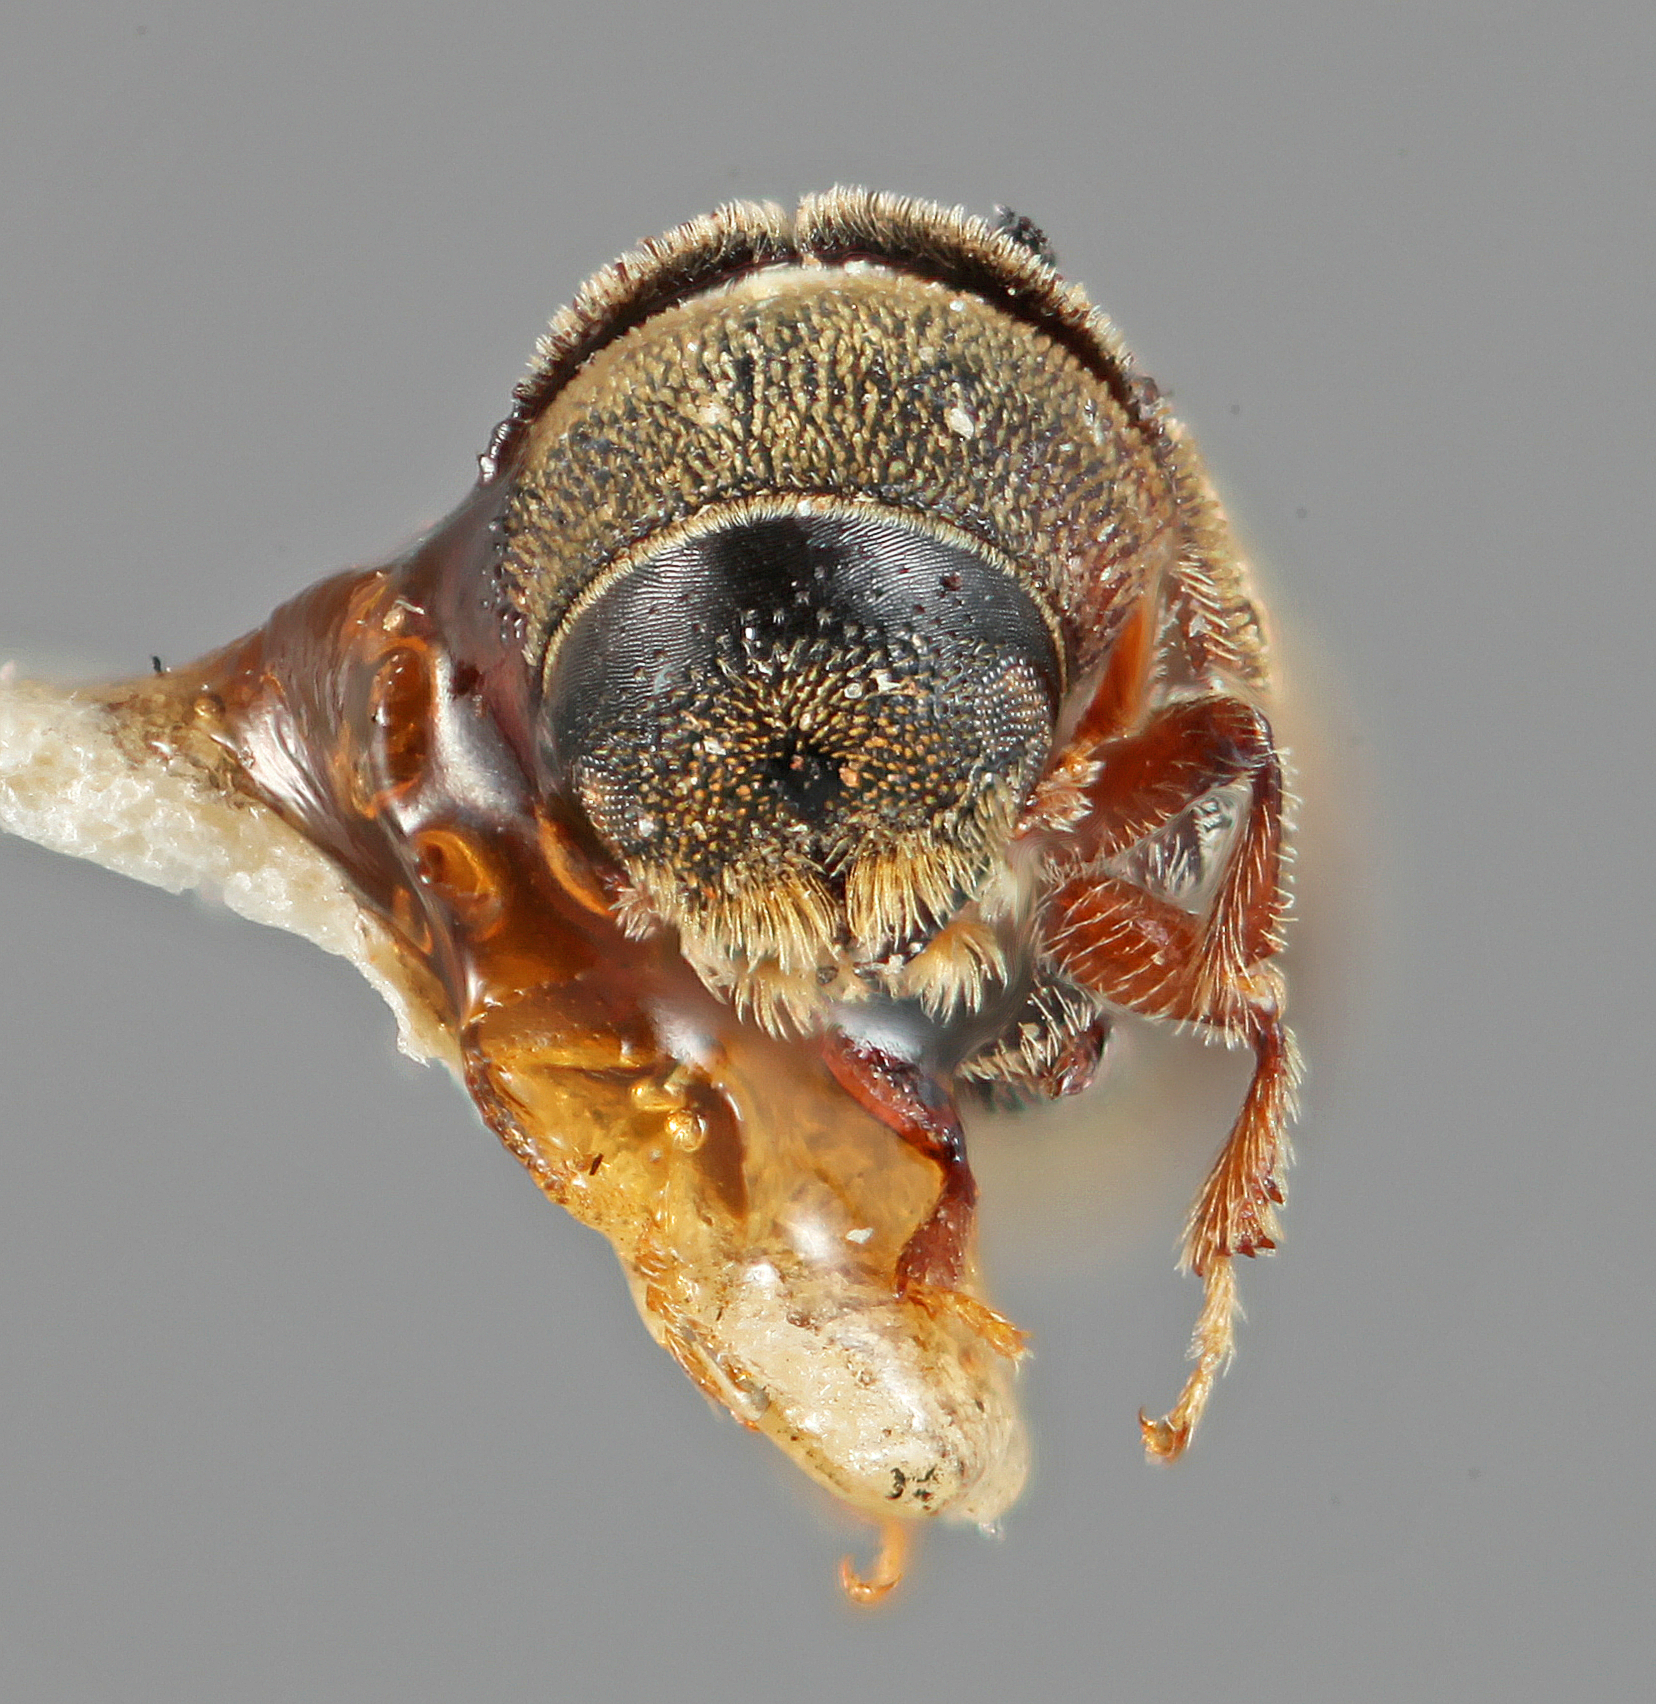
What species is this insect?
Carphoborus brevisetosus
